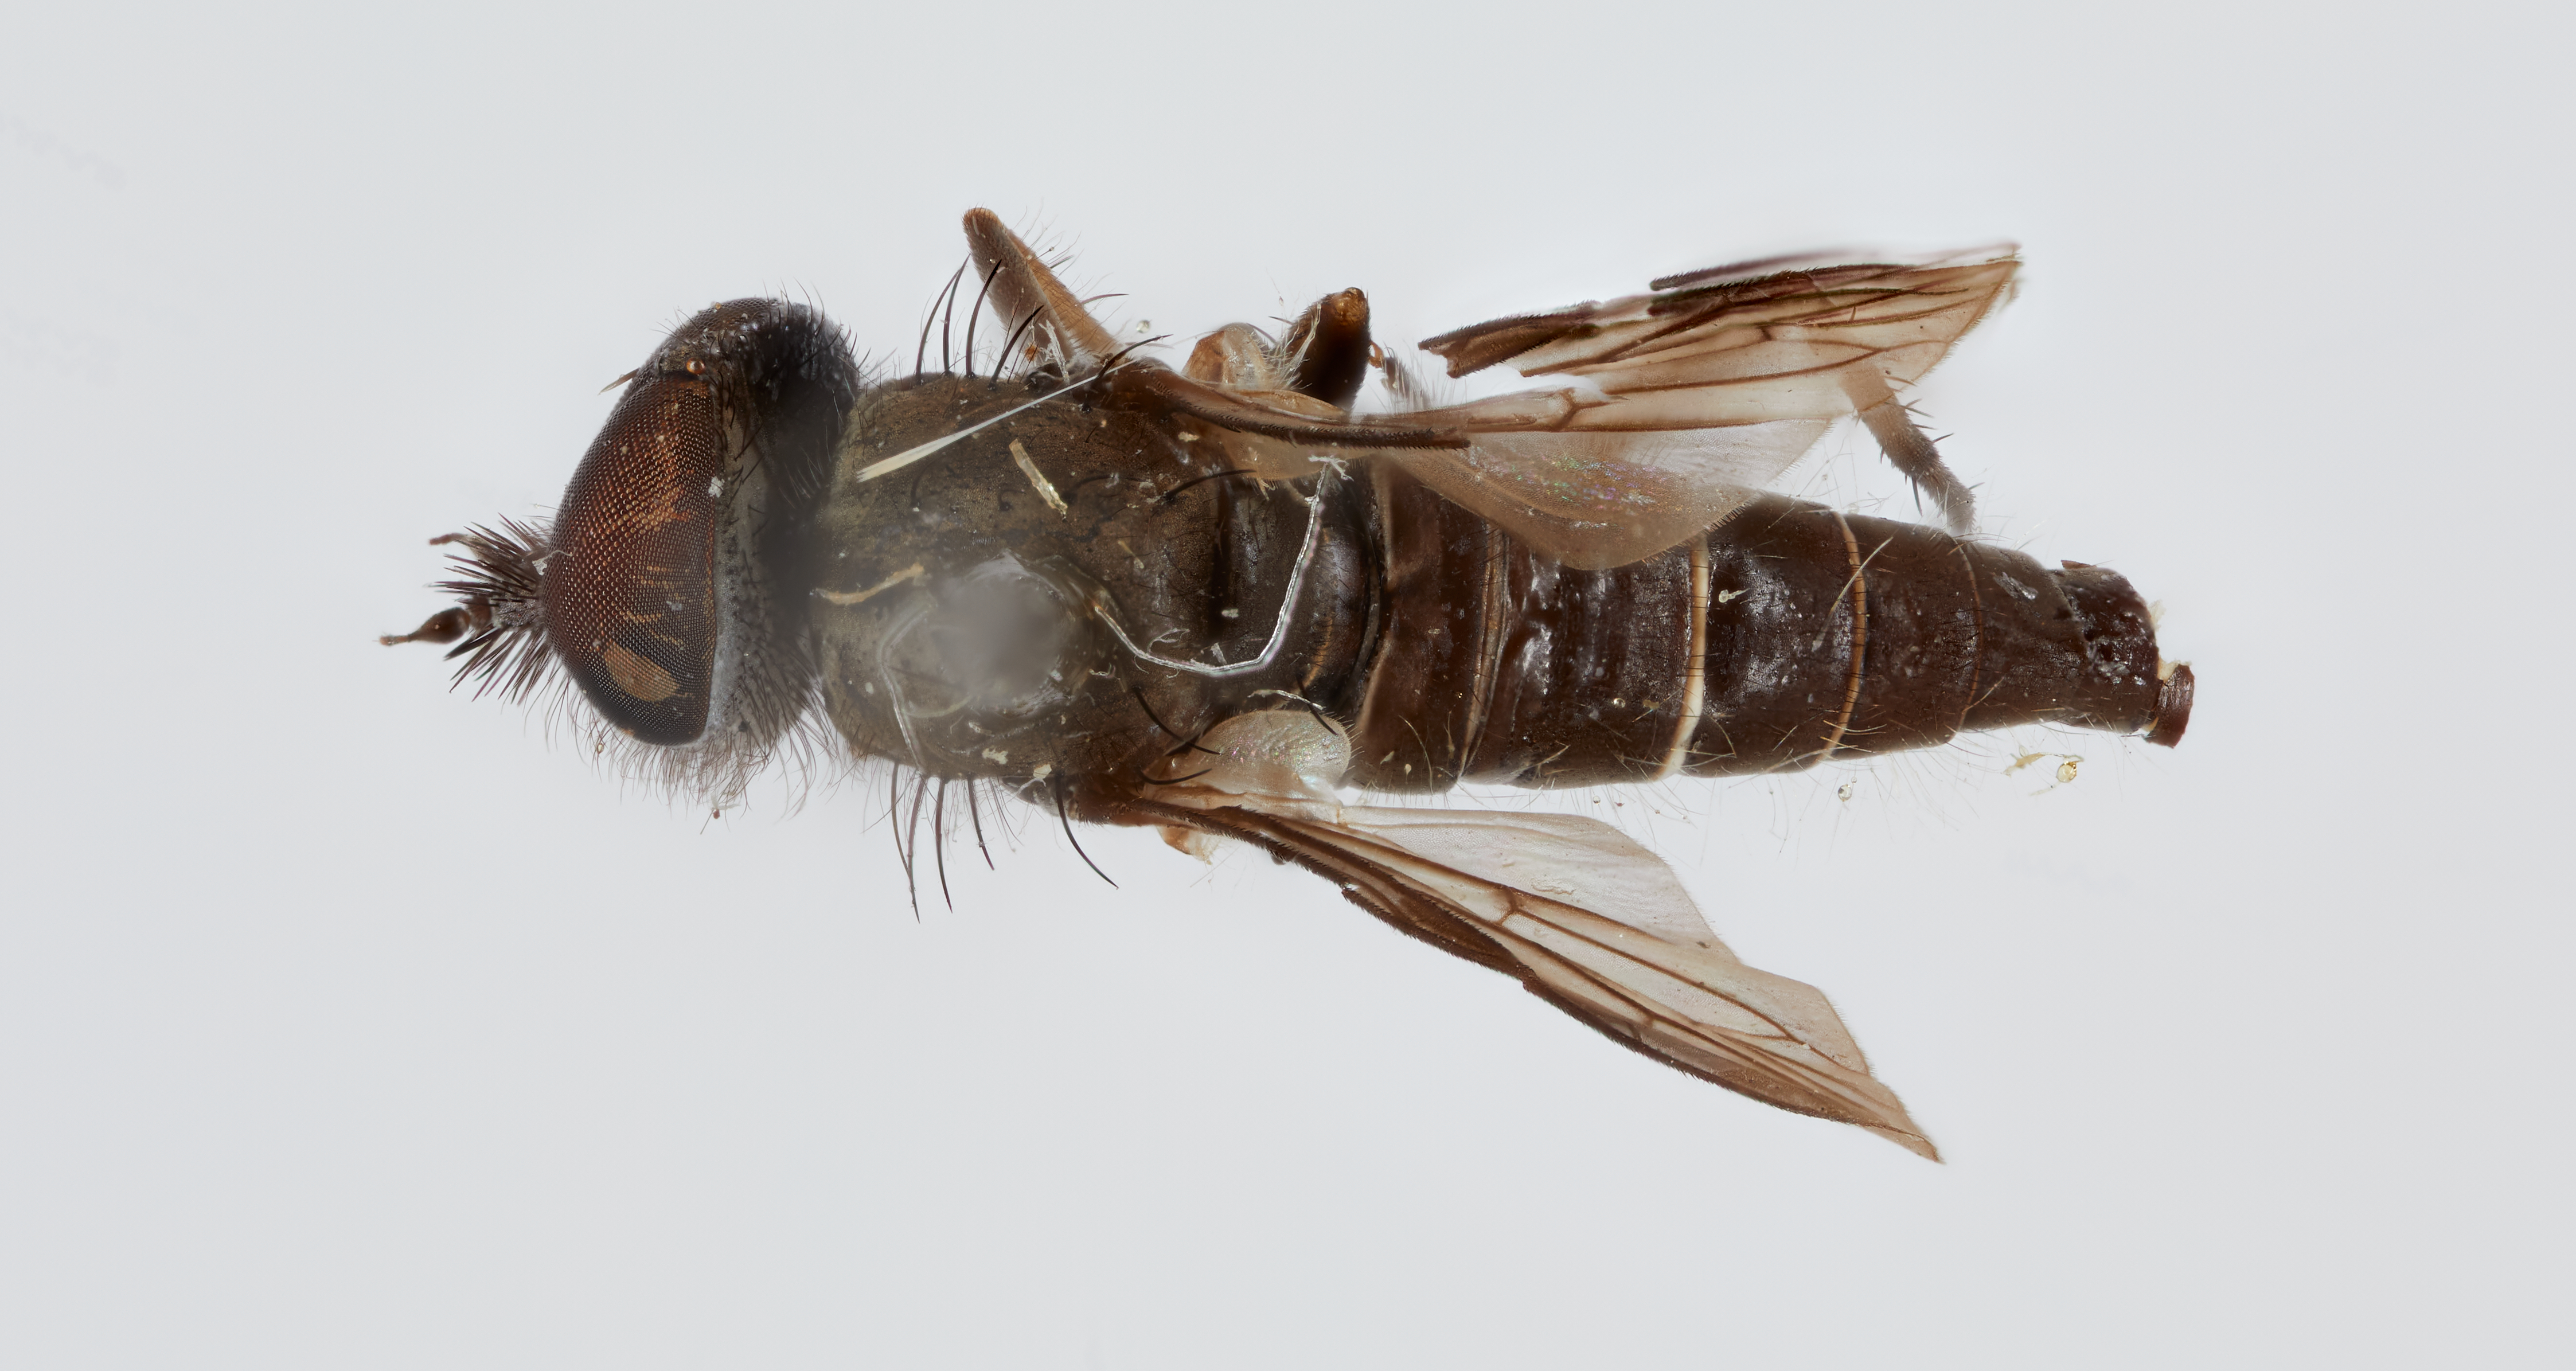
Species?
Neotabuda multisetosa
